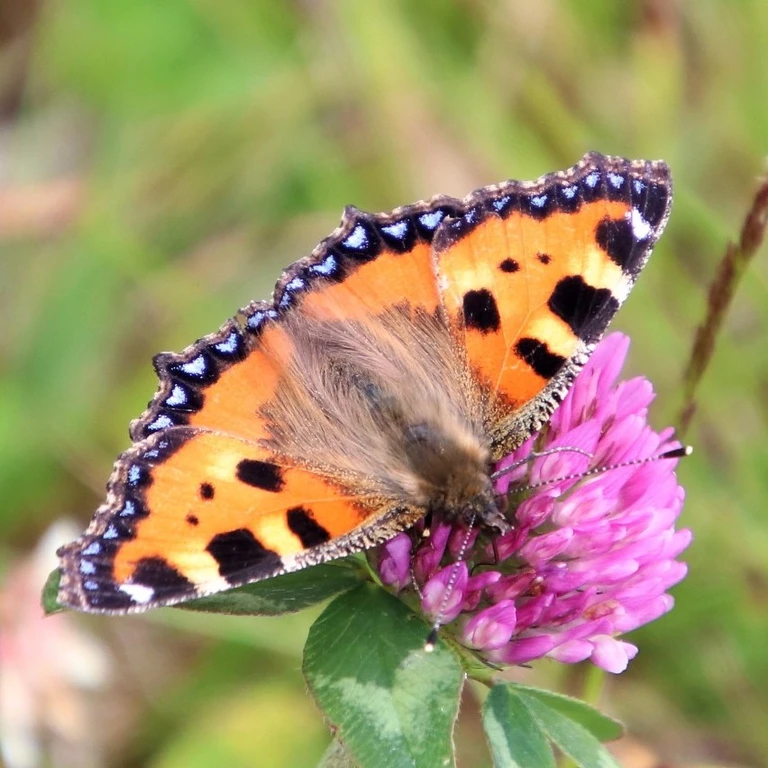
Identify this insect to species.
Aglais urticae
